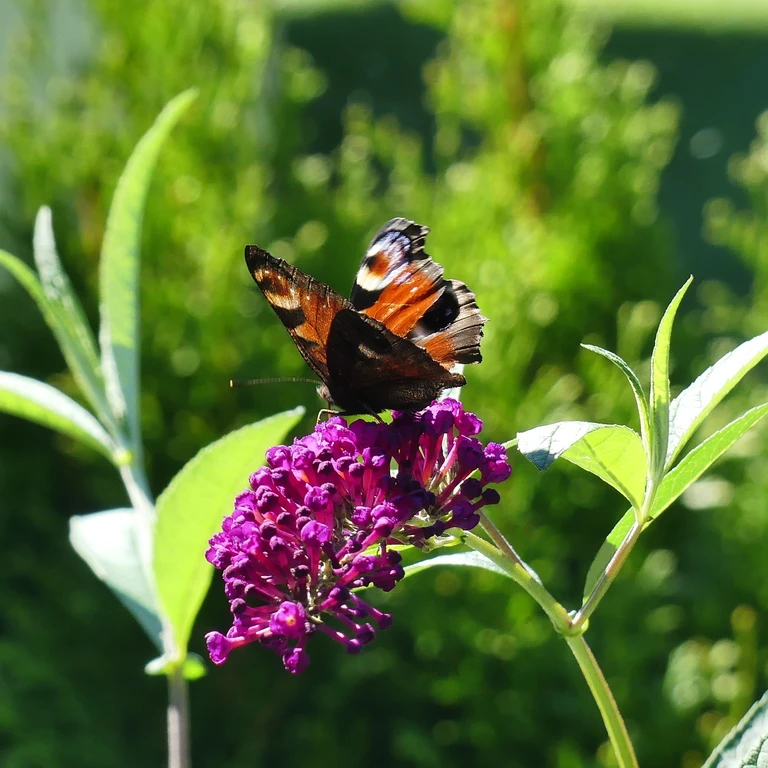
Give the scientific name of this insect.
Aglais io
